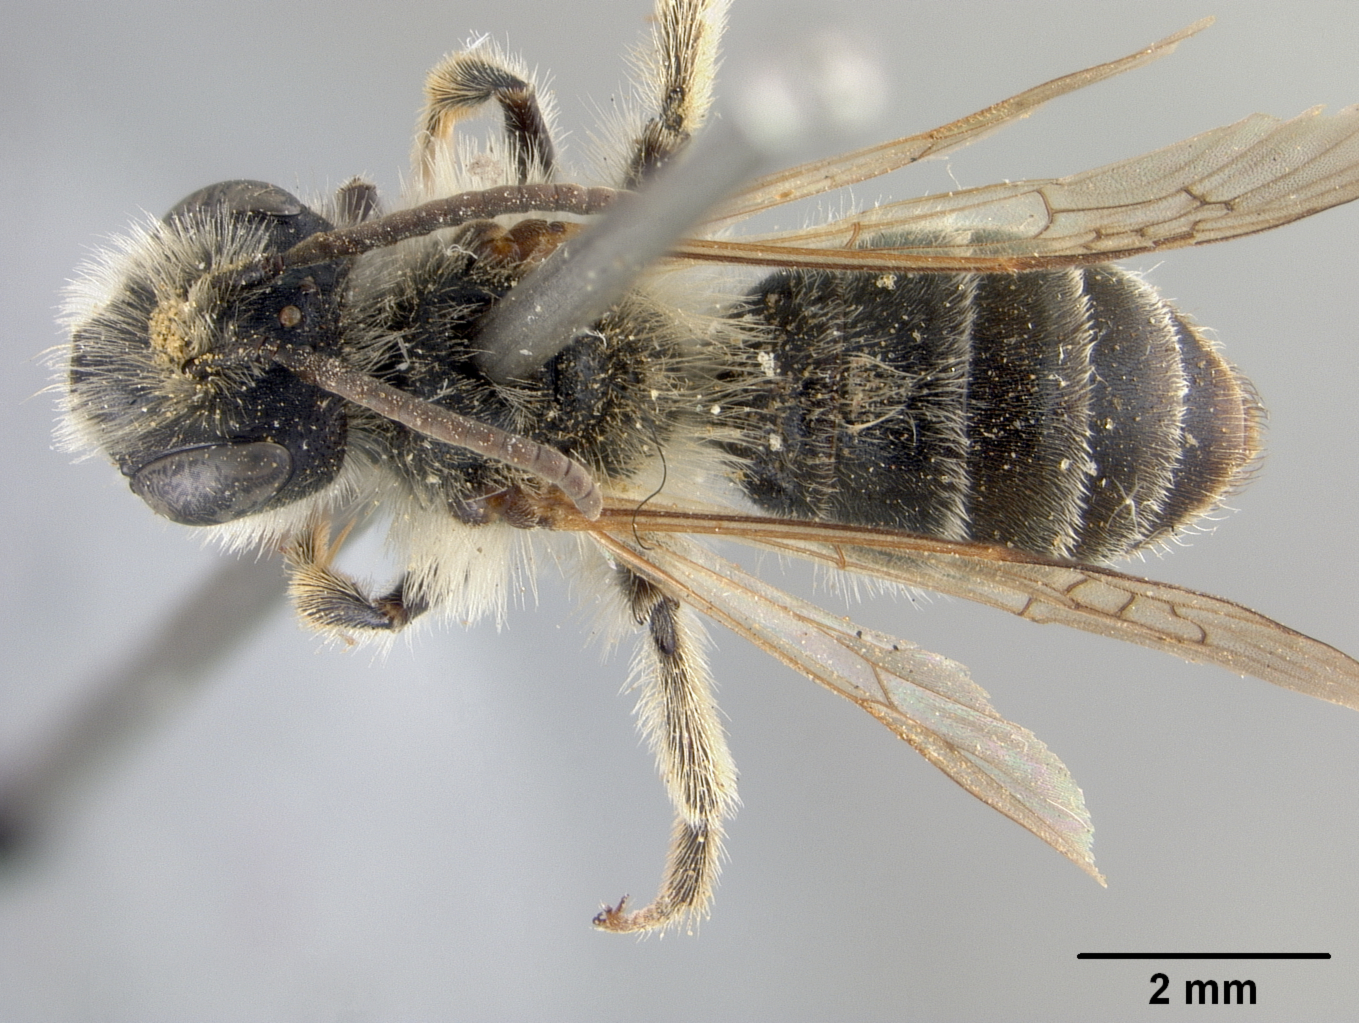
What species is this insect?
Andrena incanescens
